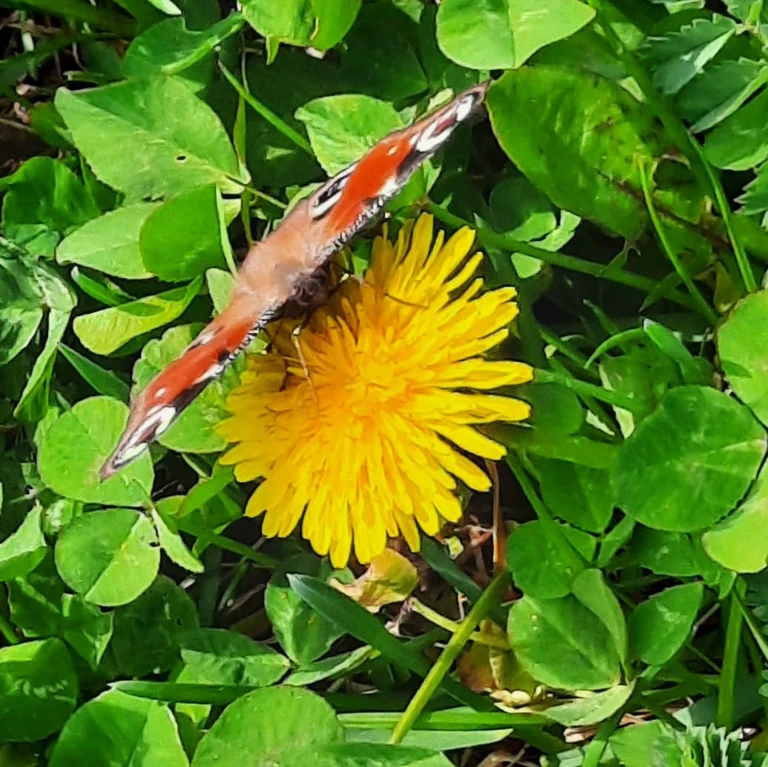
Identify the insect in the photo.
Aglais io
